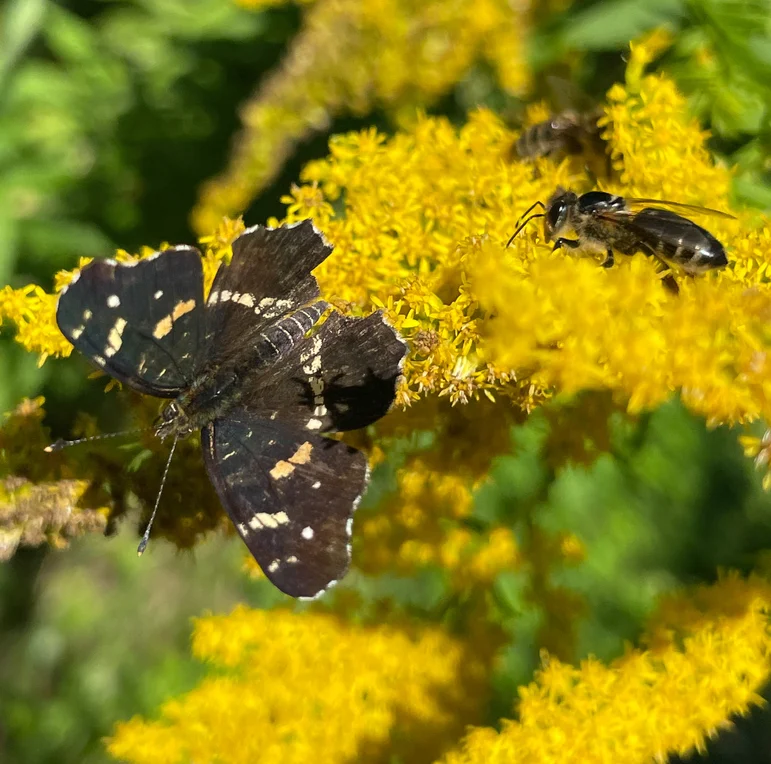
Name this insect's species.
Araschnia levana
